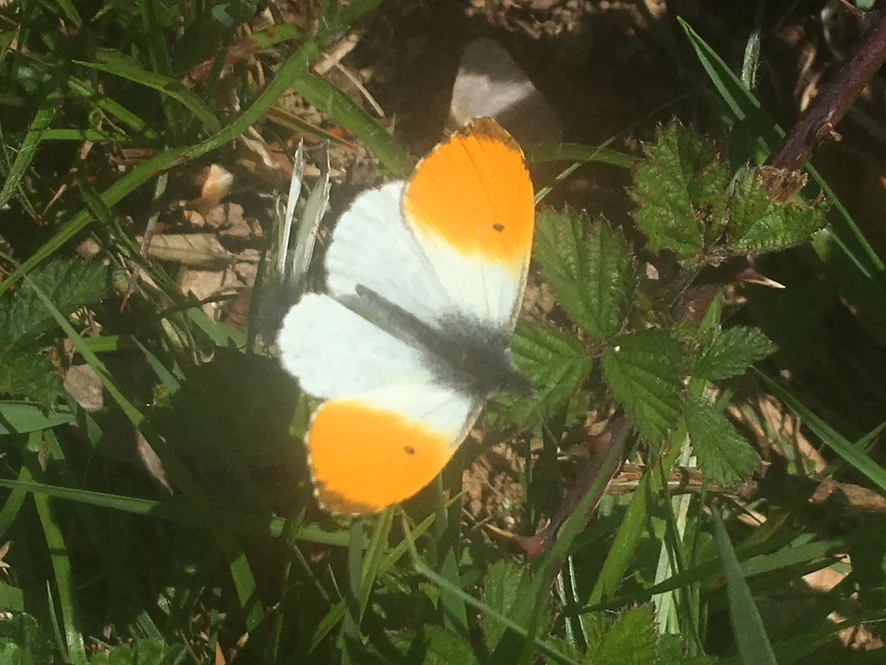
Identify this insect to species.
Anthocharis cardamines
